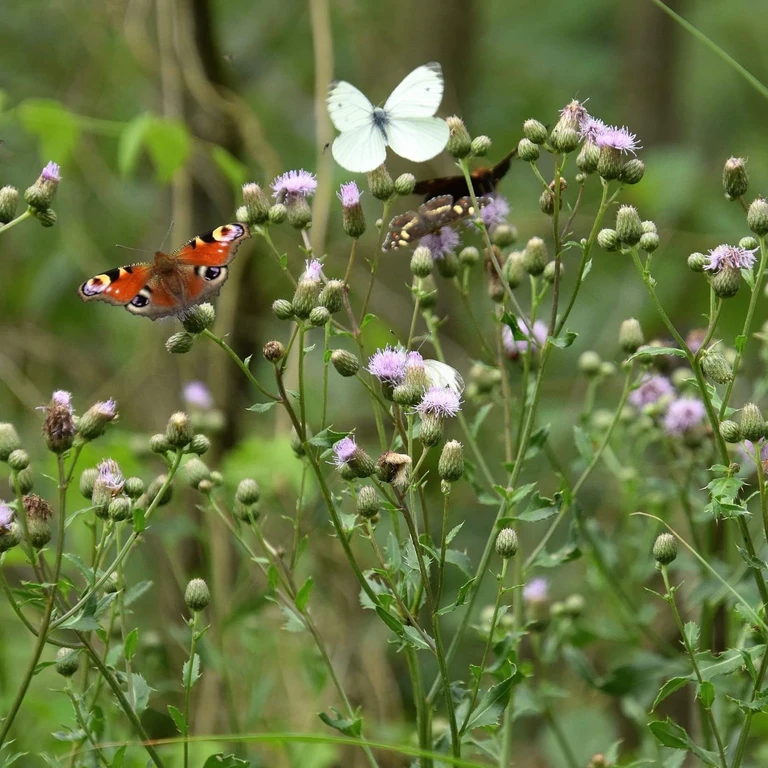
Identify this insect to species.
Aglais io
